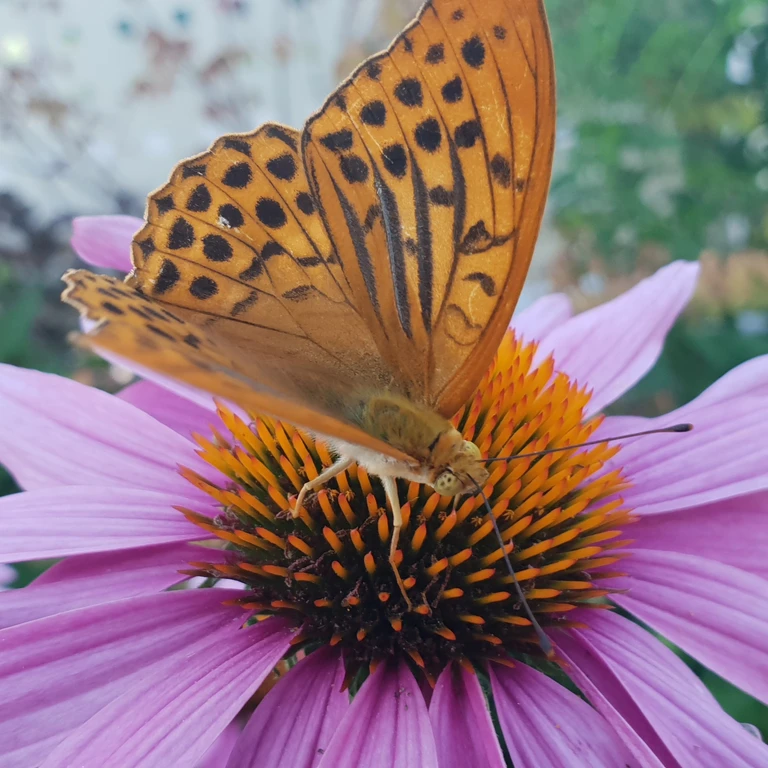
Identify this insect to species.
Argynnis paphia
